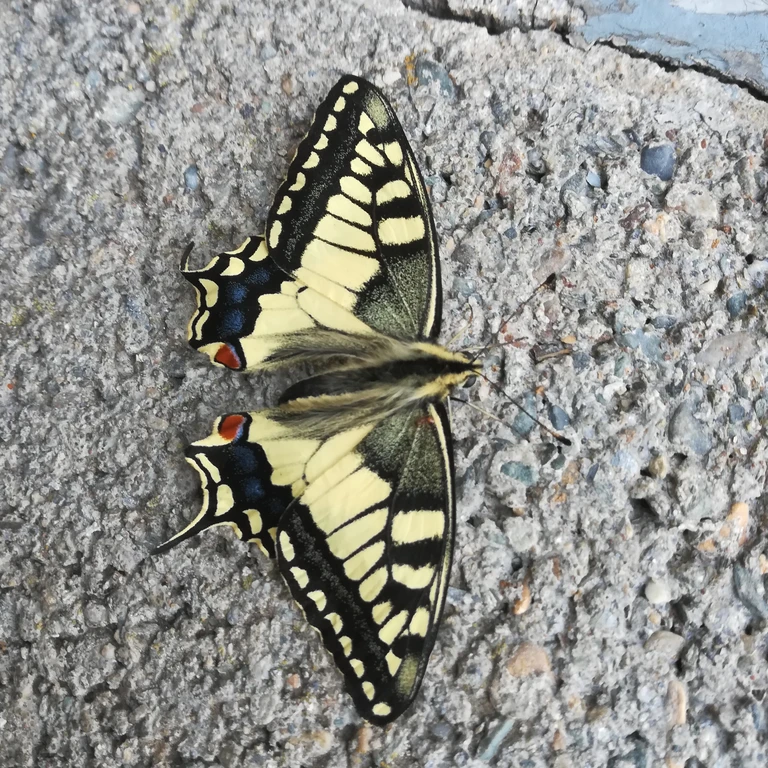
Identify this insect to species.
Papilio machaon
